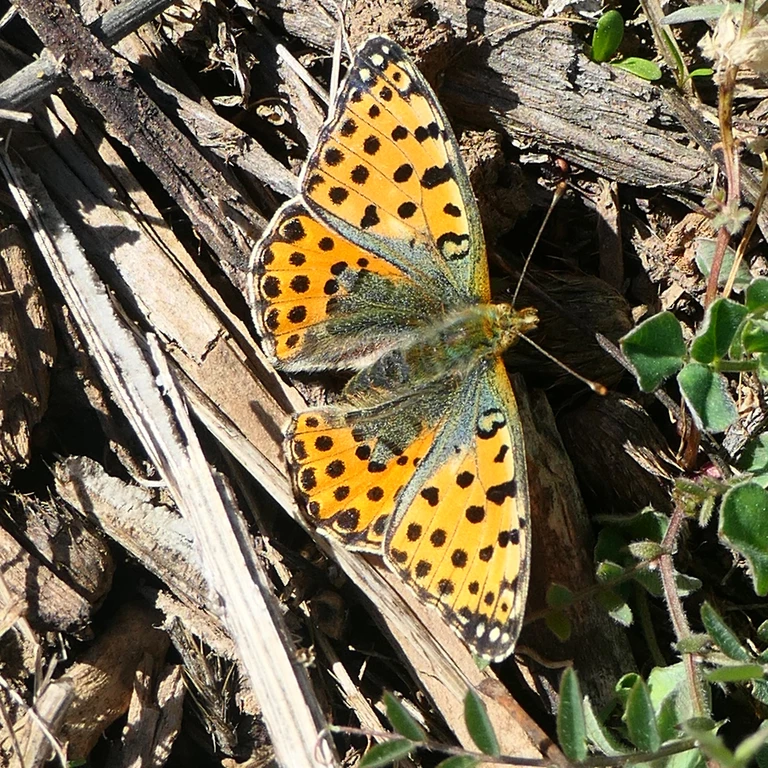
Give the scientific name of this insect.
Issoria lathonia
